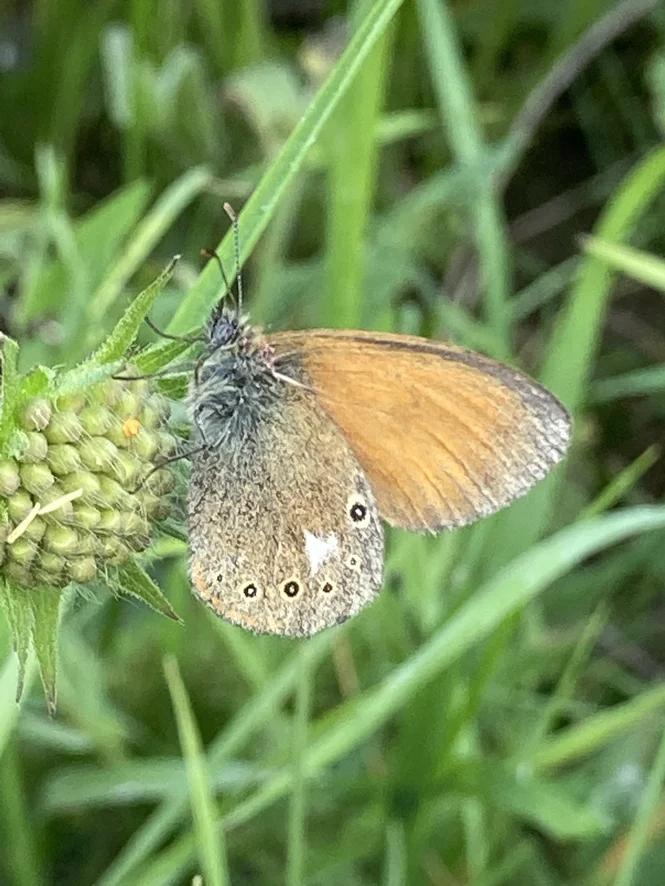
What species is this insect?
Coenonympha glycerion (also Coenonympha iphis)
